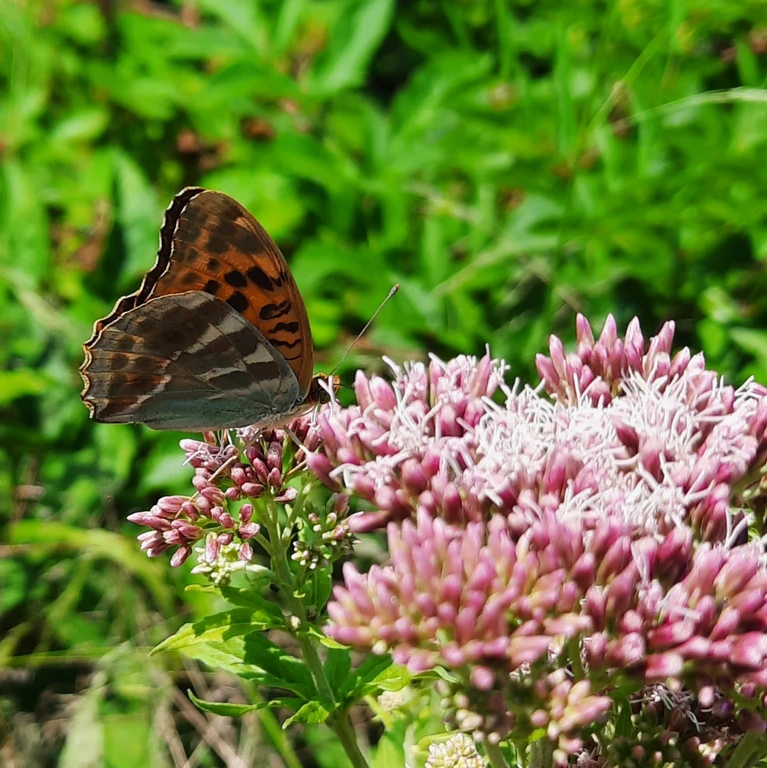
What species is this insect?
Argynnis paphia
